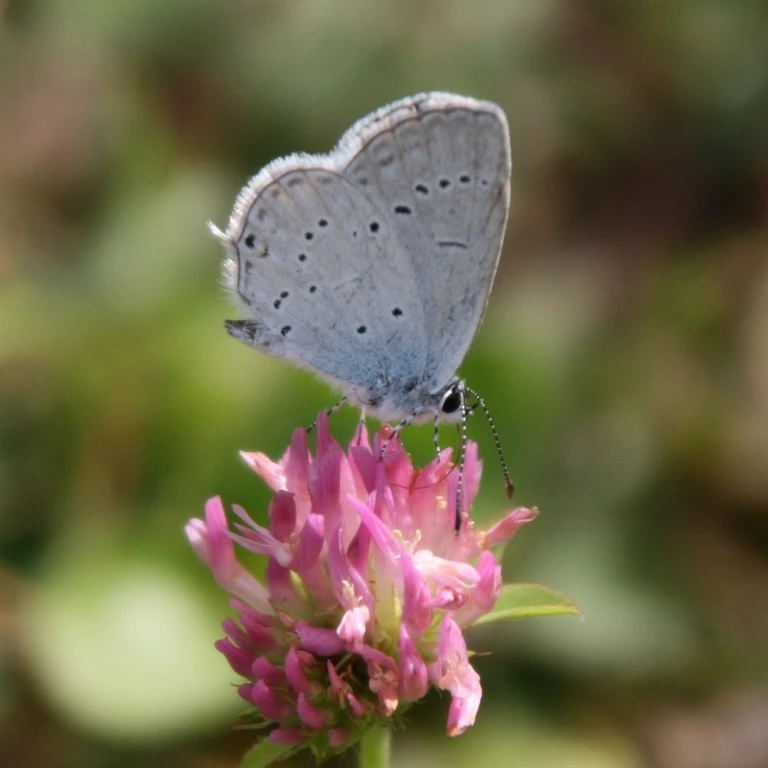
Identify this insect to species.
Cupido decolorata (also Elkalyce decolorata)
